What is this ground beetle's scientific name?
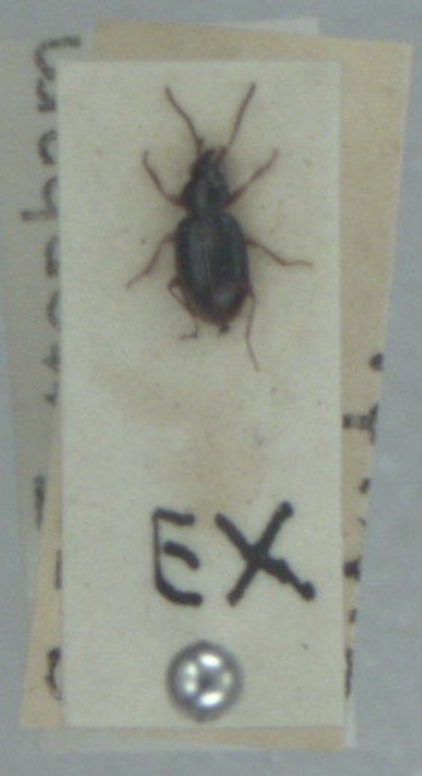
Bembidion assimile
